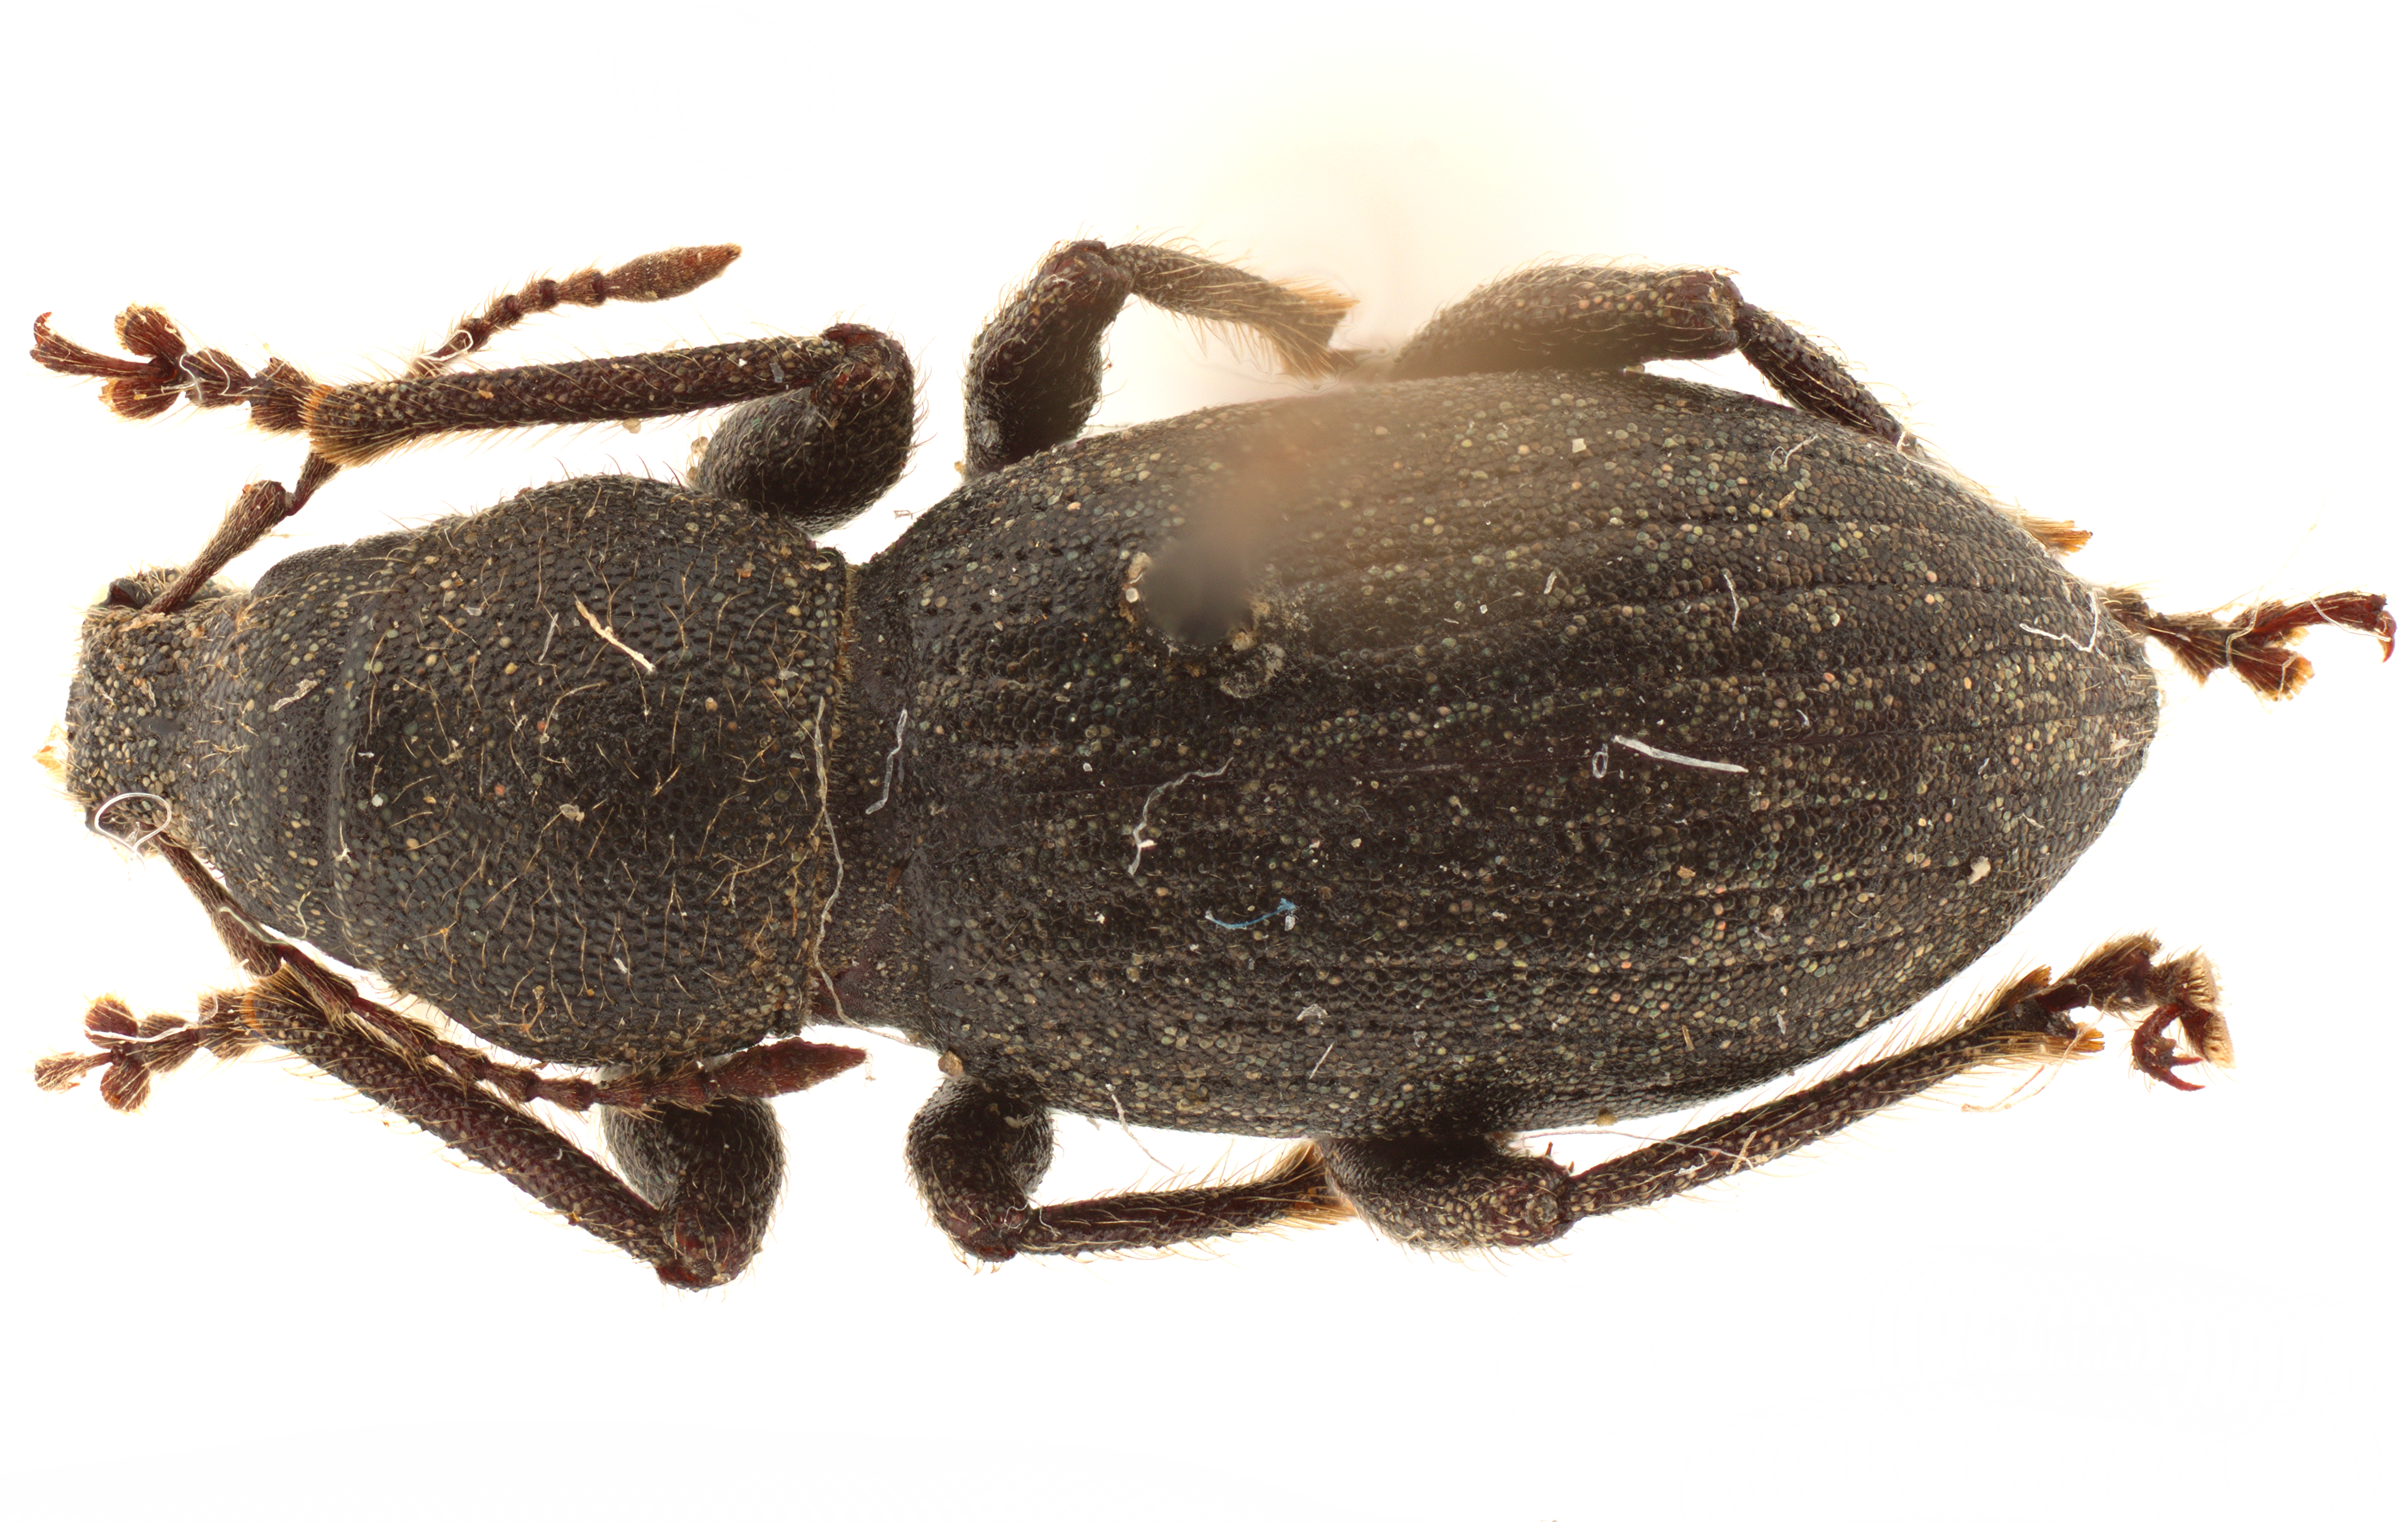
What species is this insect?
Crocidema nigrior
